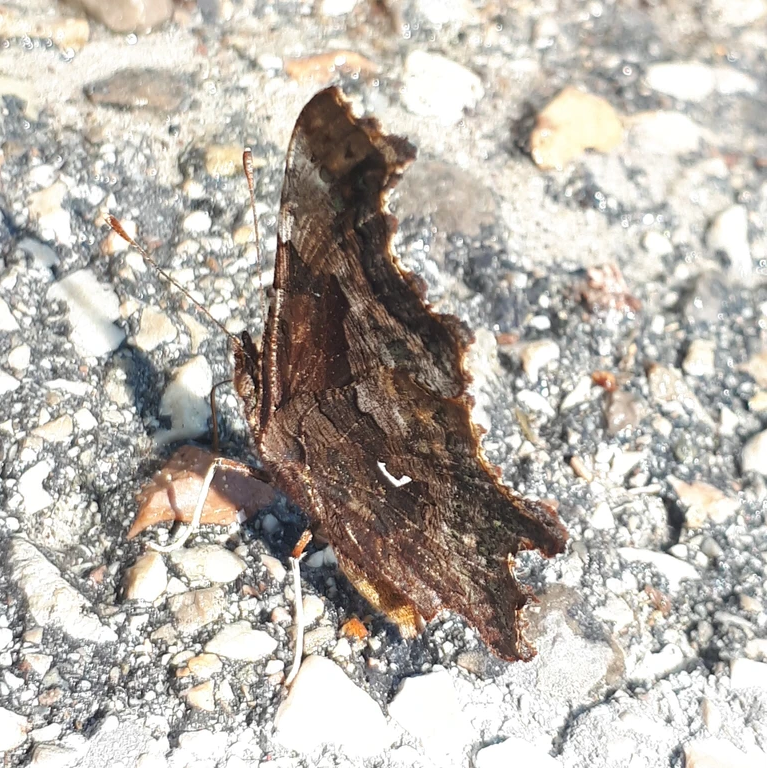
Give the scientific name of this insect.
Polygonia c-album
